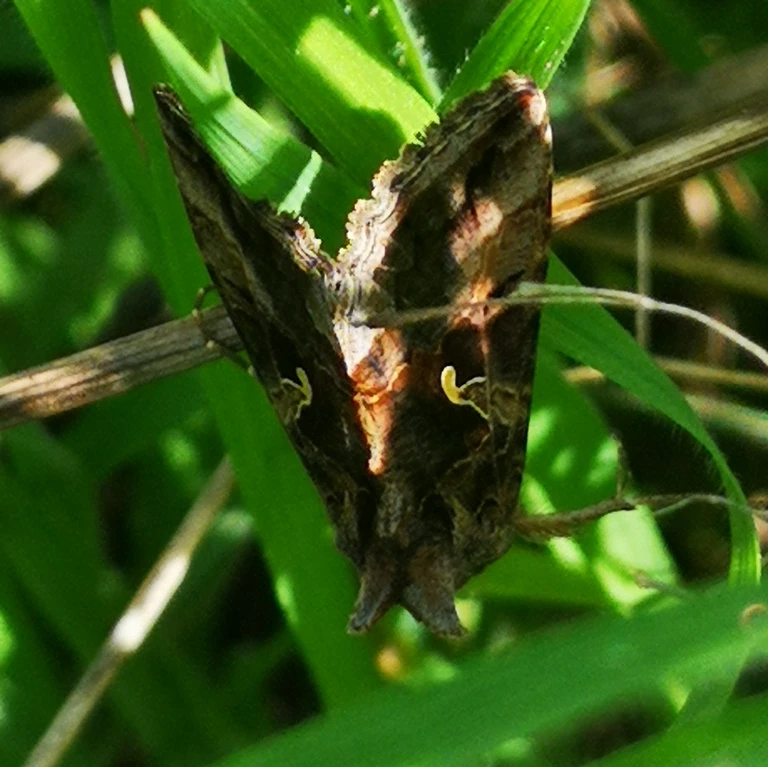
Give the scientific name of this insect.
Autographa gamma
